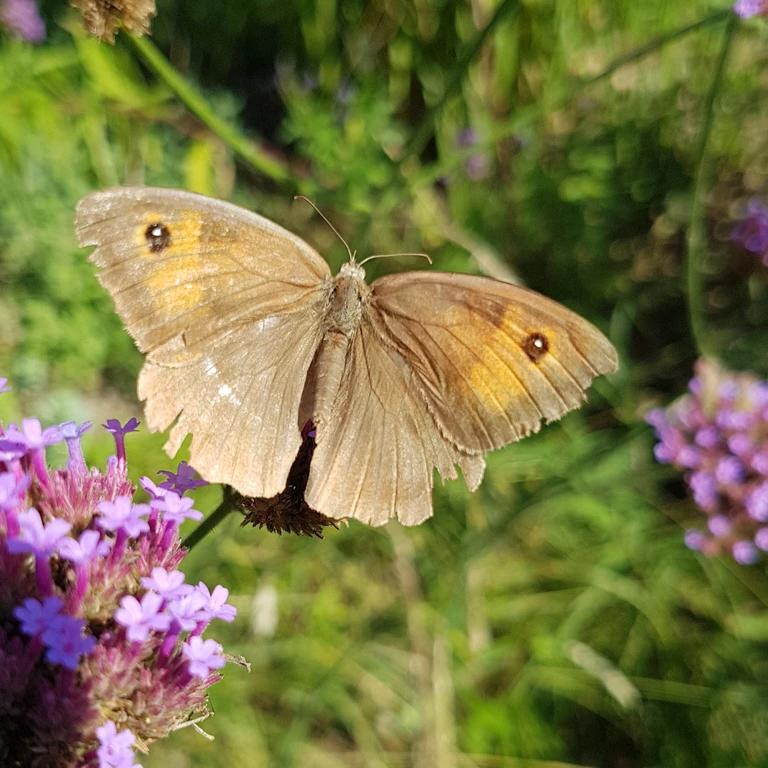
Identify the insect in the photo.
Maniola jurtina
